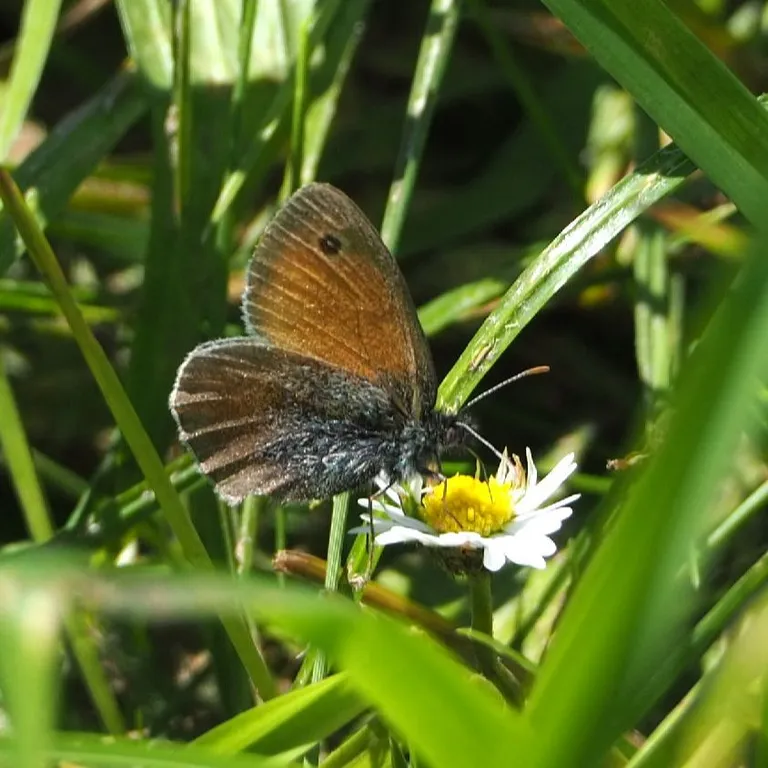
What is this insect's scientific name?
Coenonympha pamphilus
